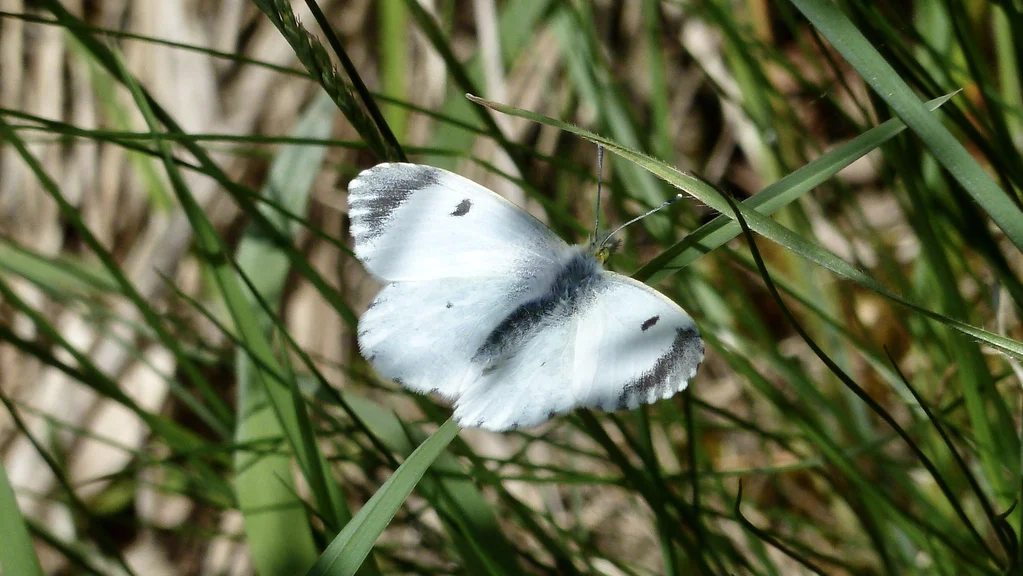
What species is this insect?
Anthocharis cardamines
